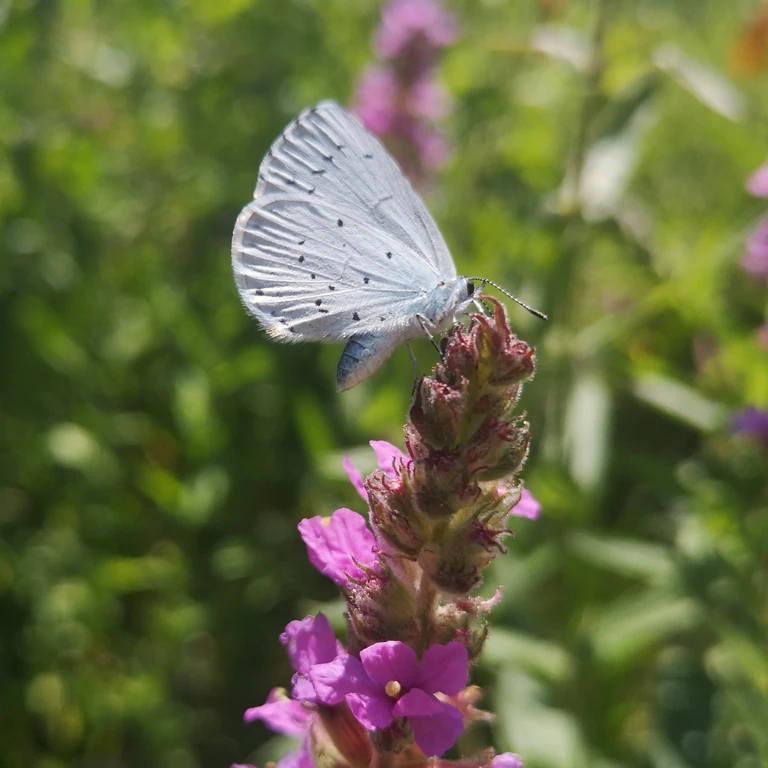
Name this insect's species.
Celastrina argiolus
